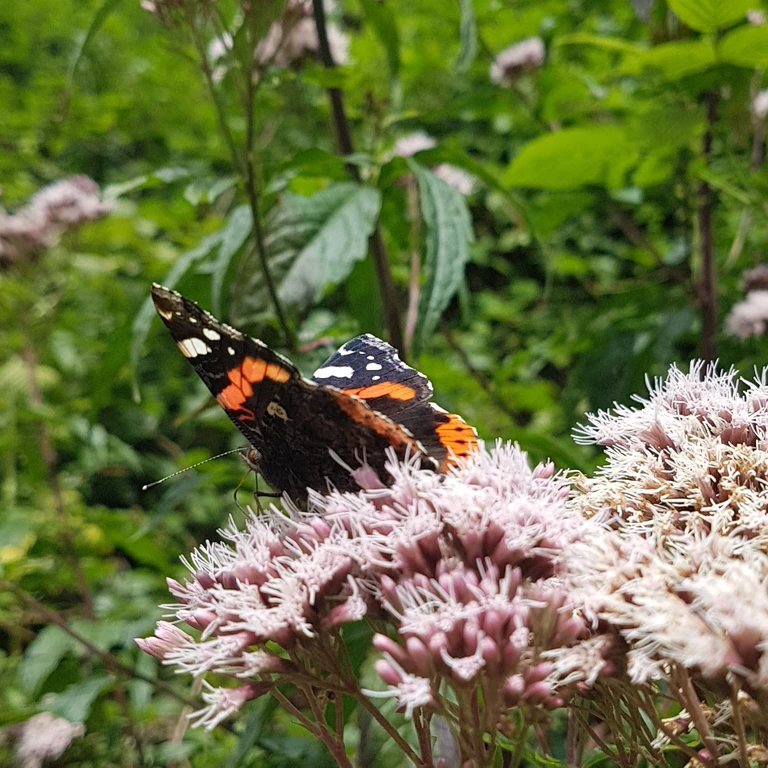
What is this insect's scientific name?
Vanessa atalanta
